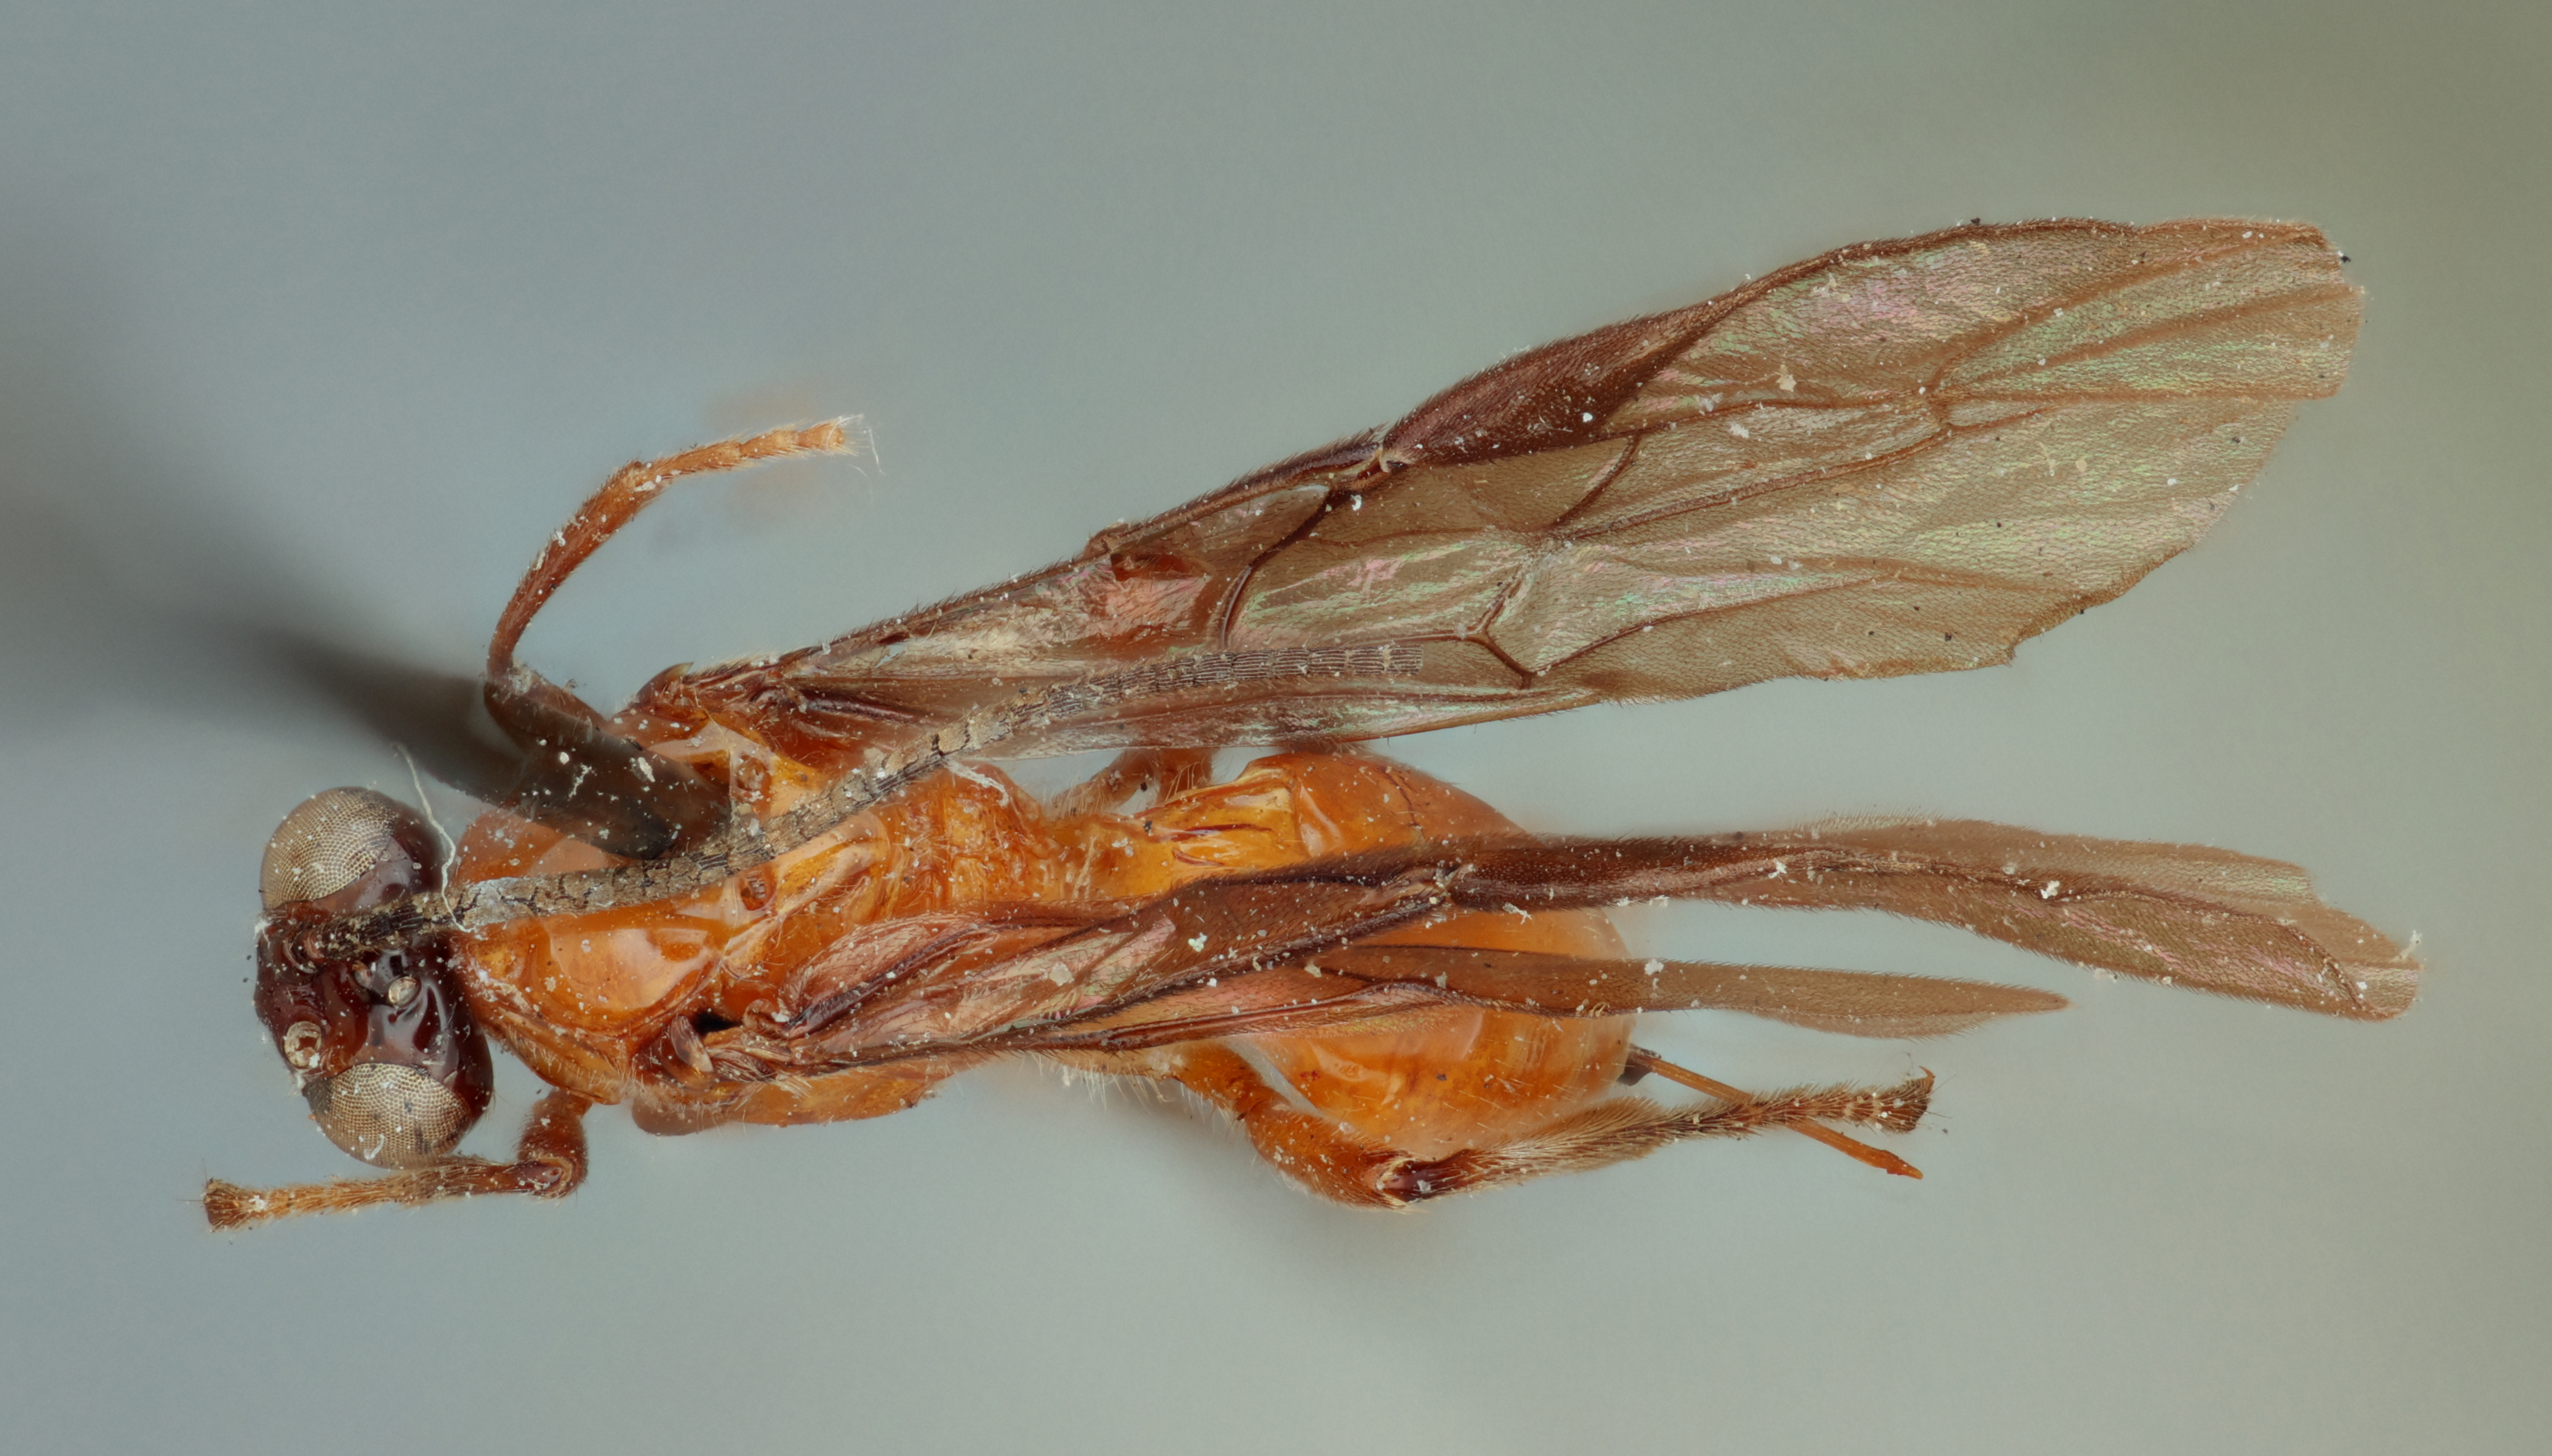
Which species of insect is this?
Opius vierecki
